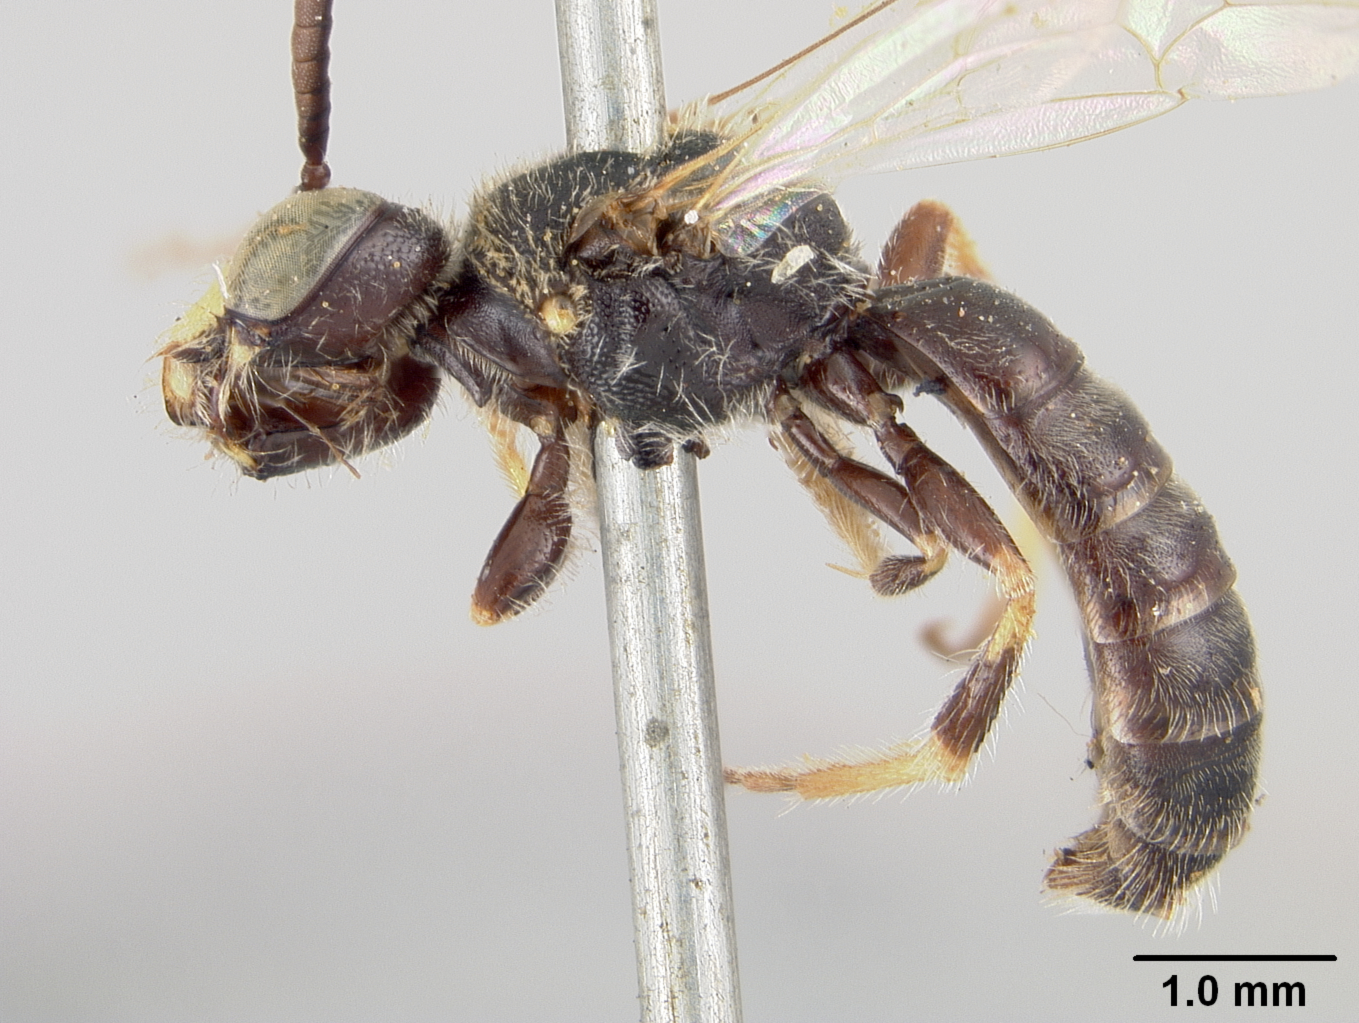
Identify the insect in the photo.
Calliopsis boylei
